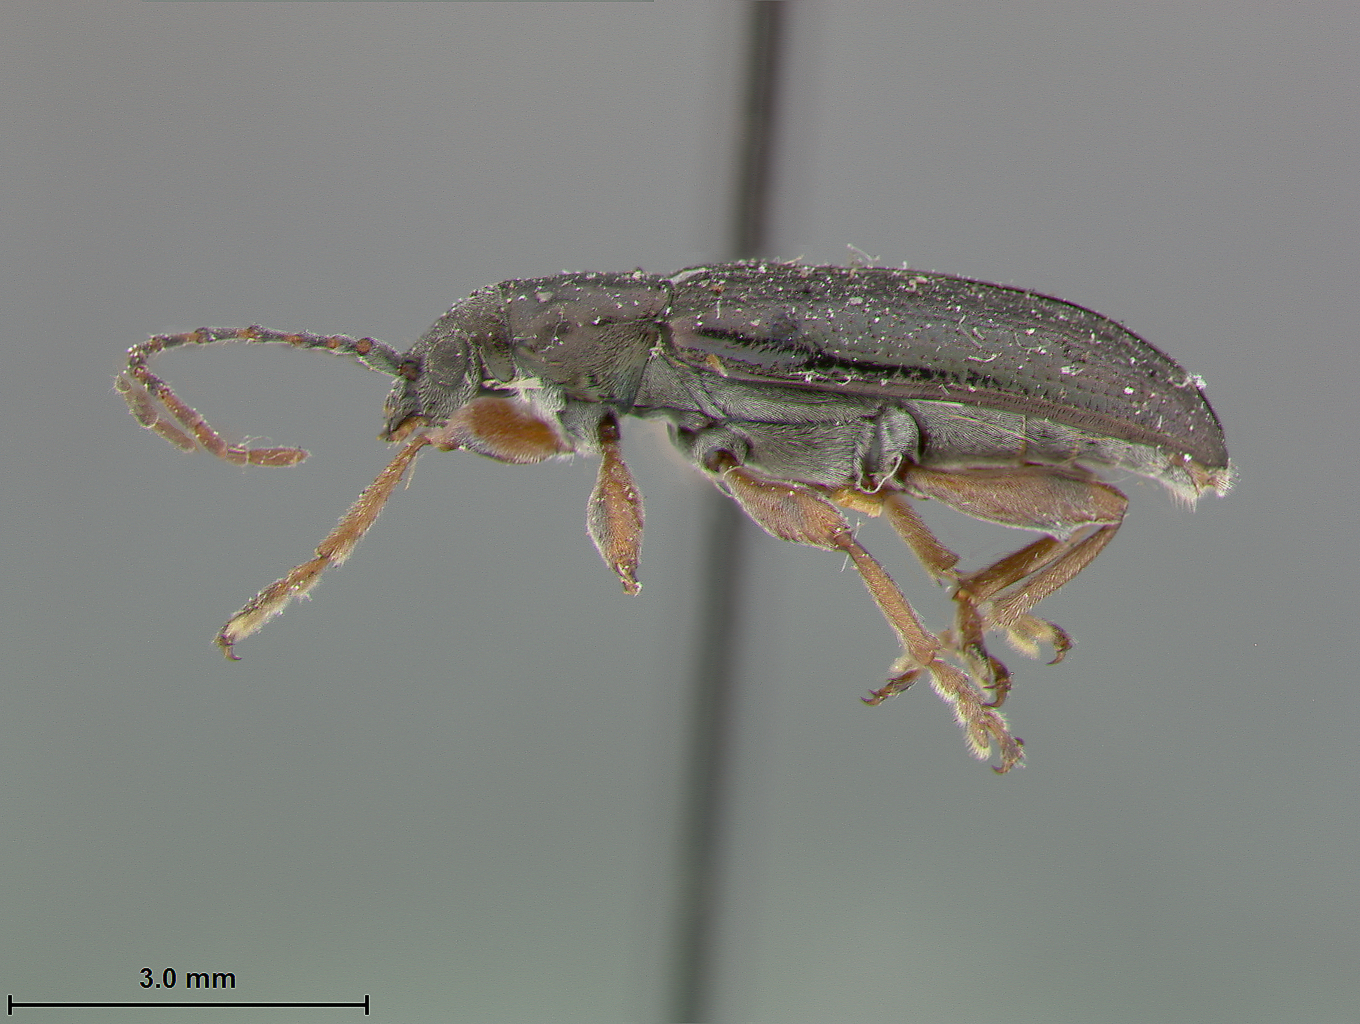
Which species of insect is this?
Donacia serricauda (also Donacia germari)
